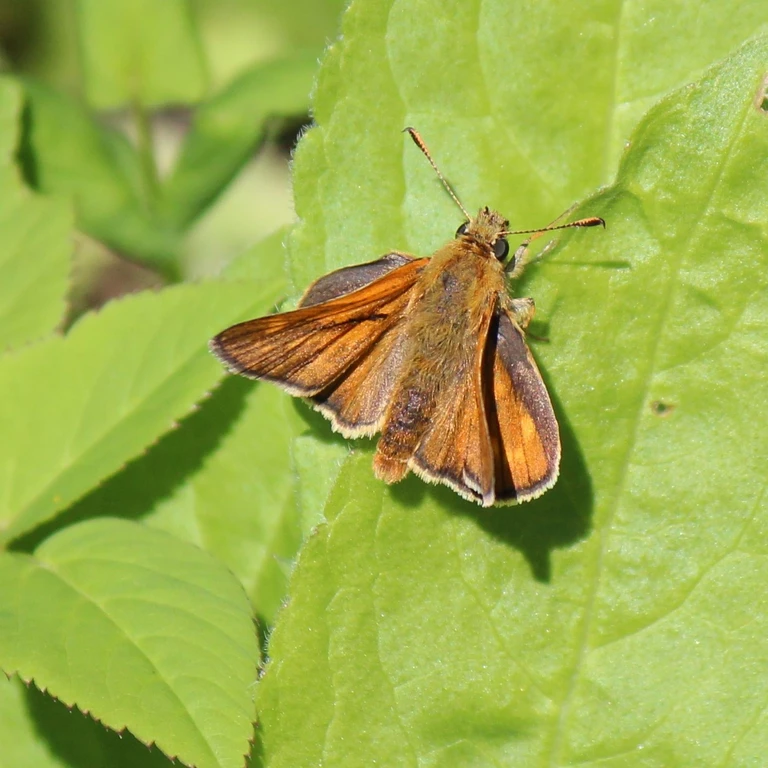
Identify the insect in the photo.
Ochlodes sylvanus (also Ochlodes venata)
